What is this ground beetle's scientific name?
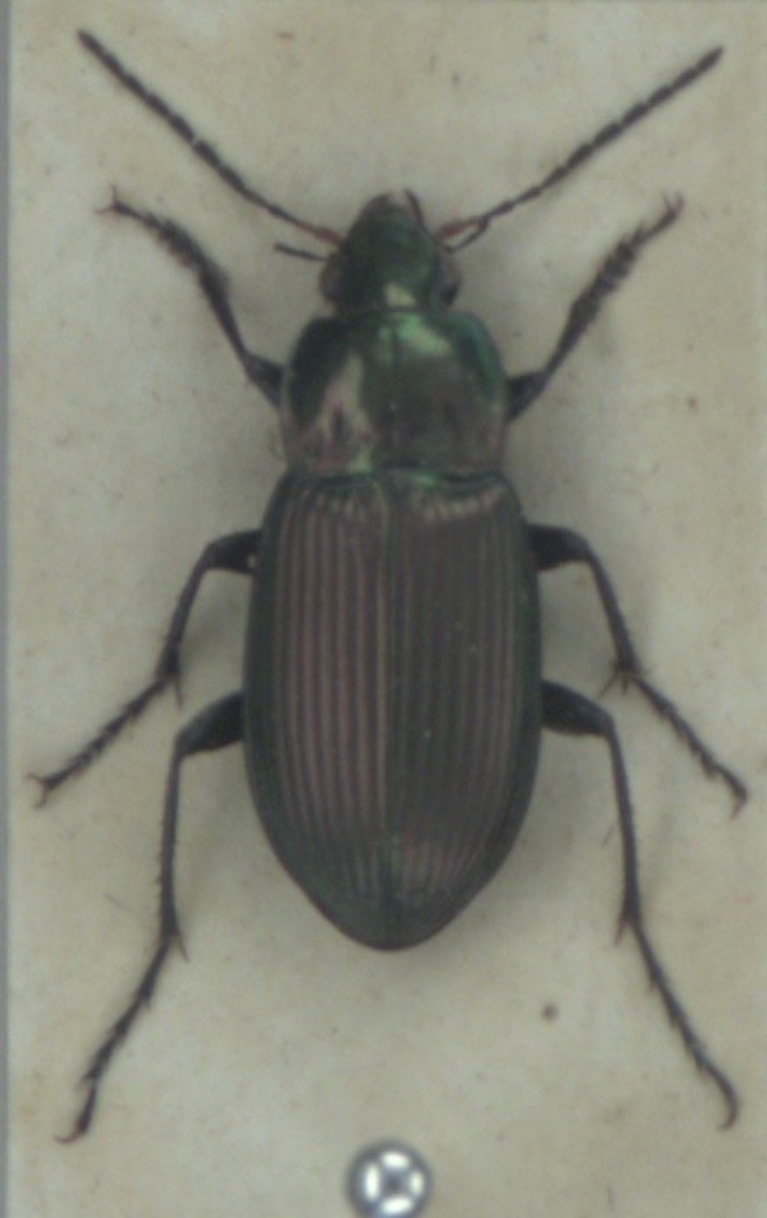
Poecilus cupreus
